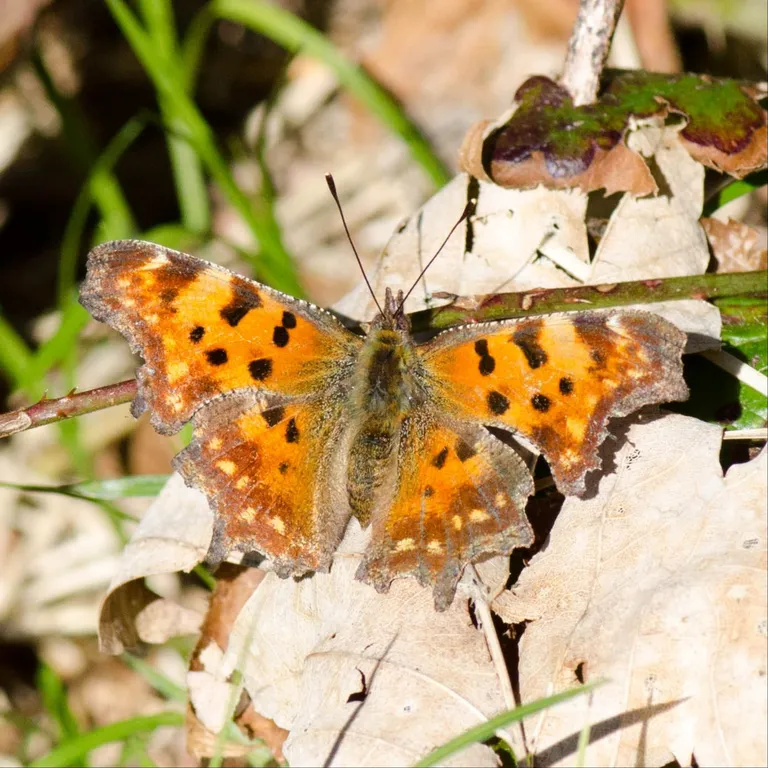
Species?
Polygonia c-album
